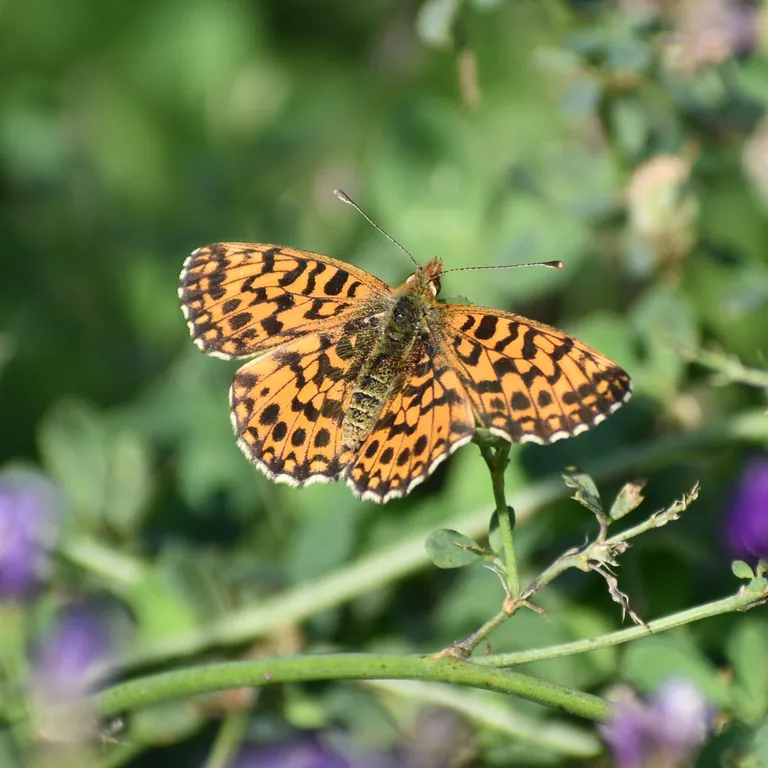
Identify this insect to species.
Boloria dia
